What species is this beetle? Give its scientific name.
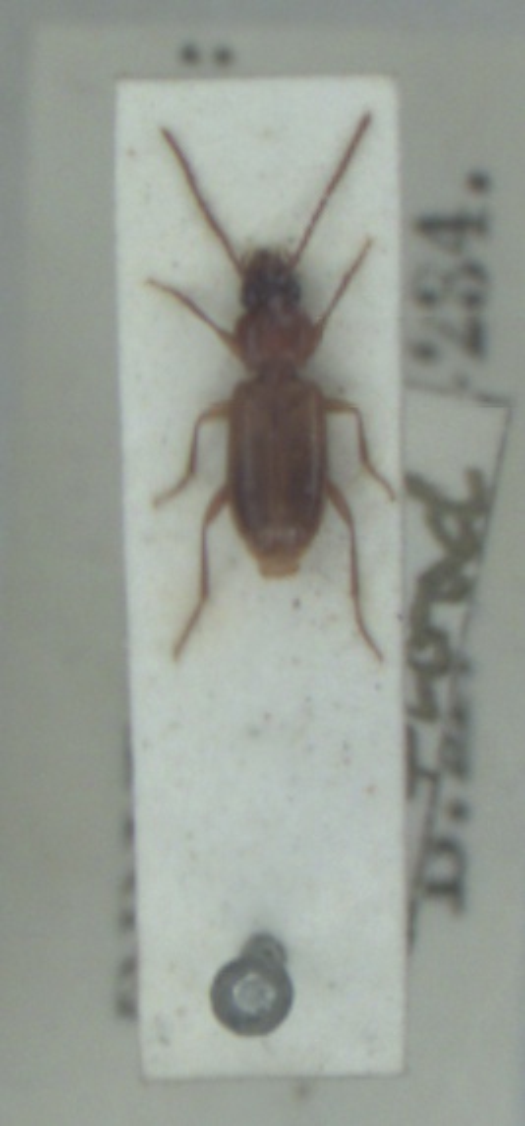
Trechoblemus micros
